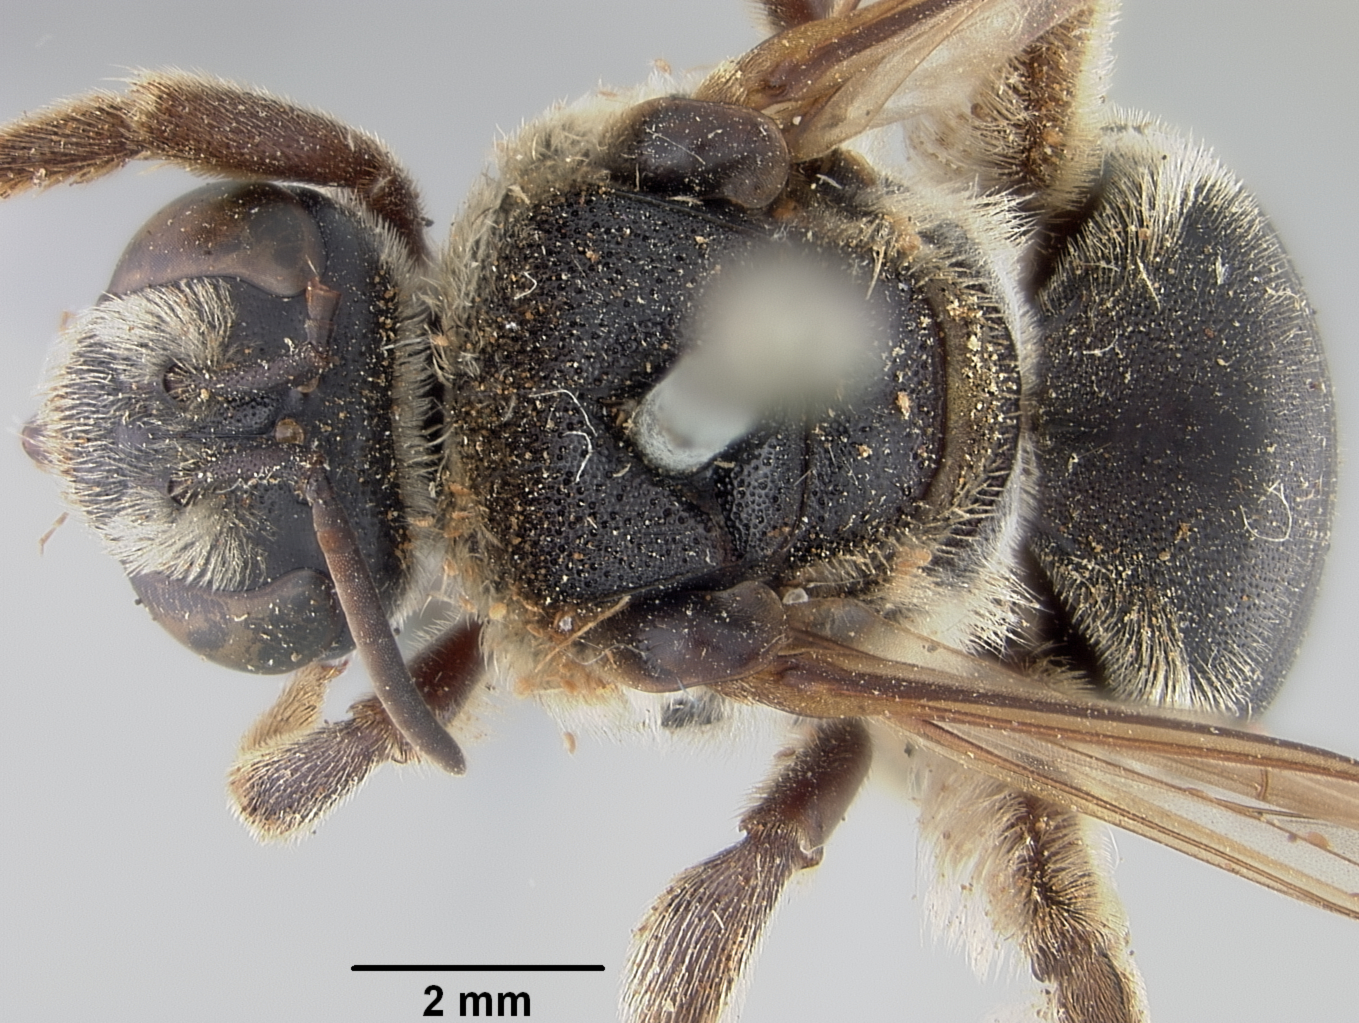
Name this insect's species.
Nomia nortoni
